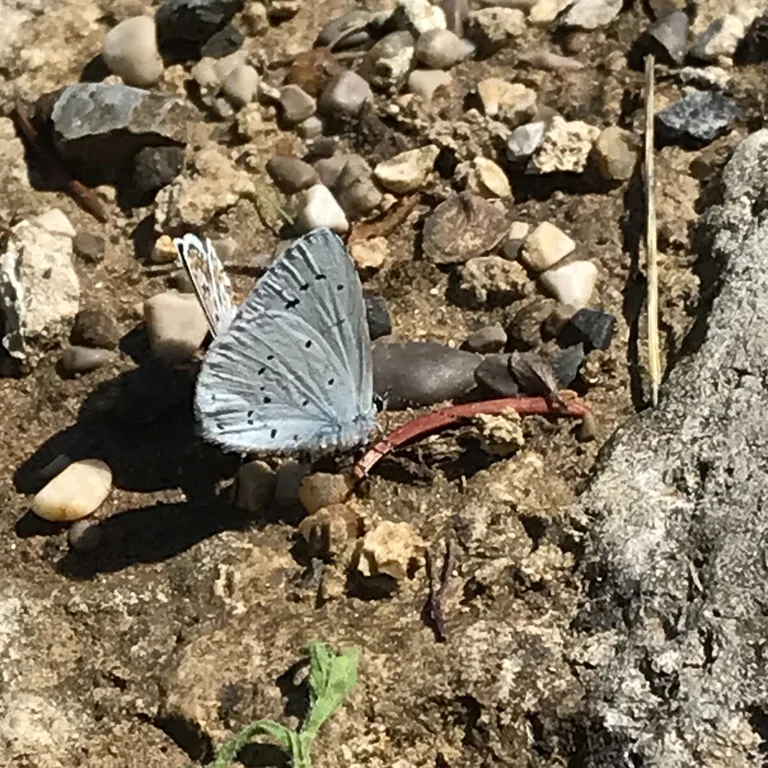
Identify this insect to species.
Celastrina argiolus
